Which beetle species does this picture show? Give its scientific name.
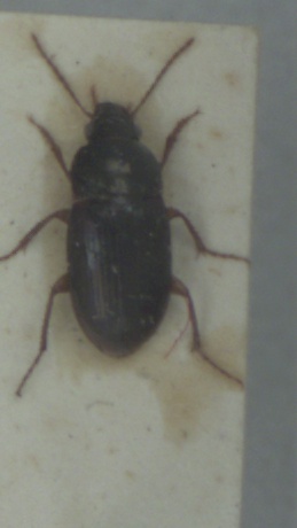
Amara bifrons
